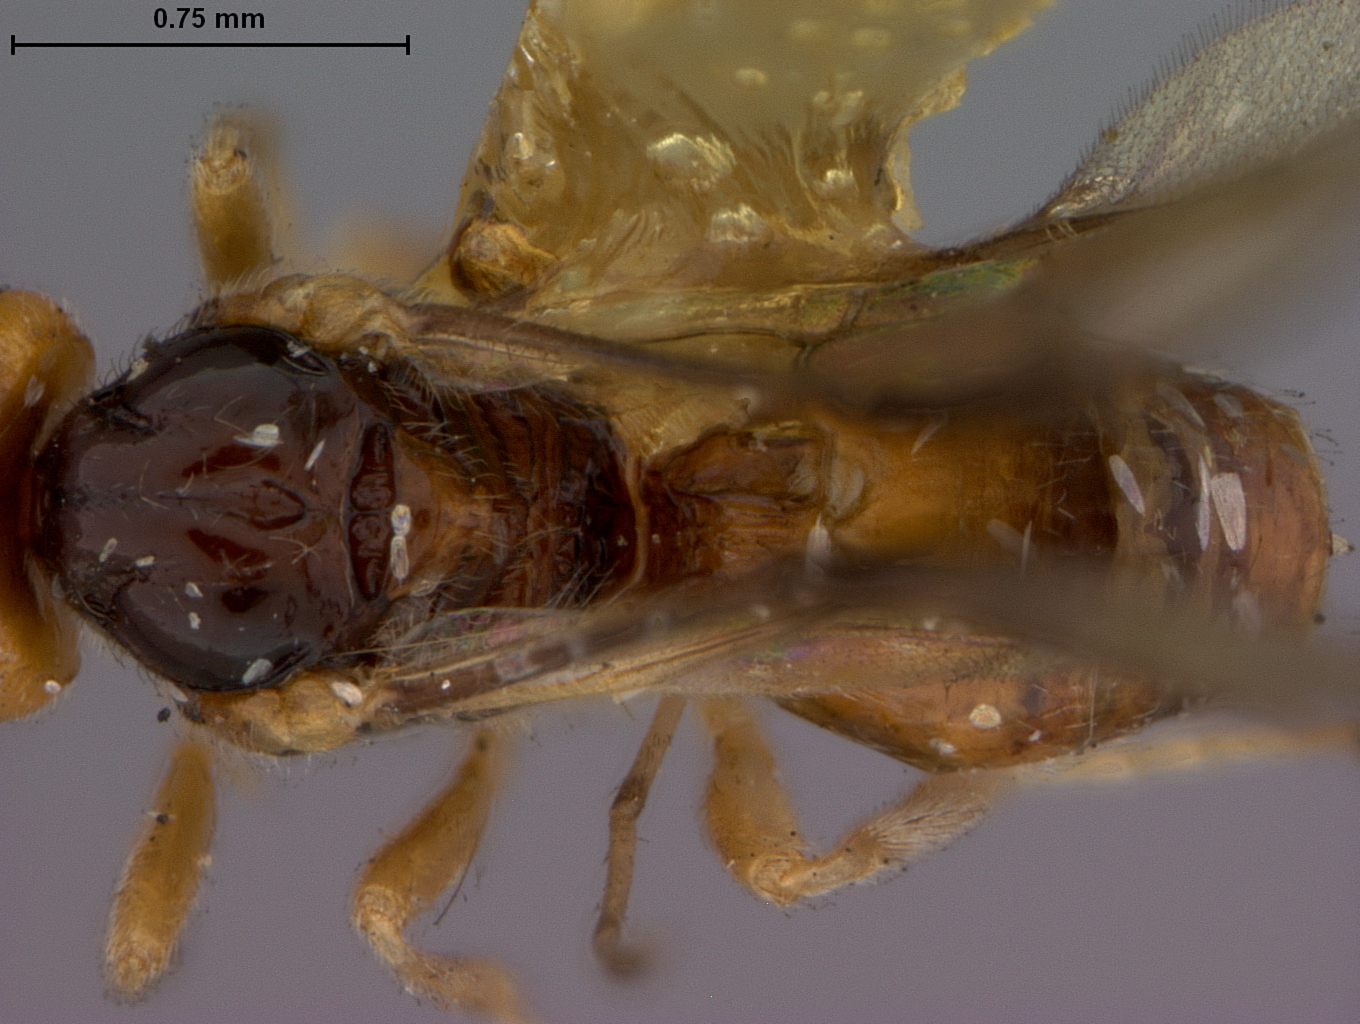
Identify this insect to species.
Opius glasgowi
